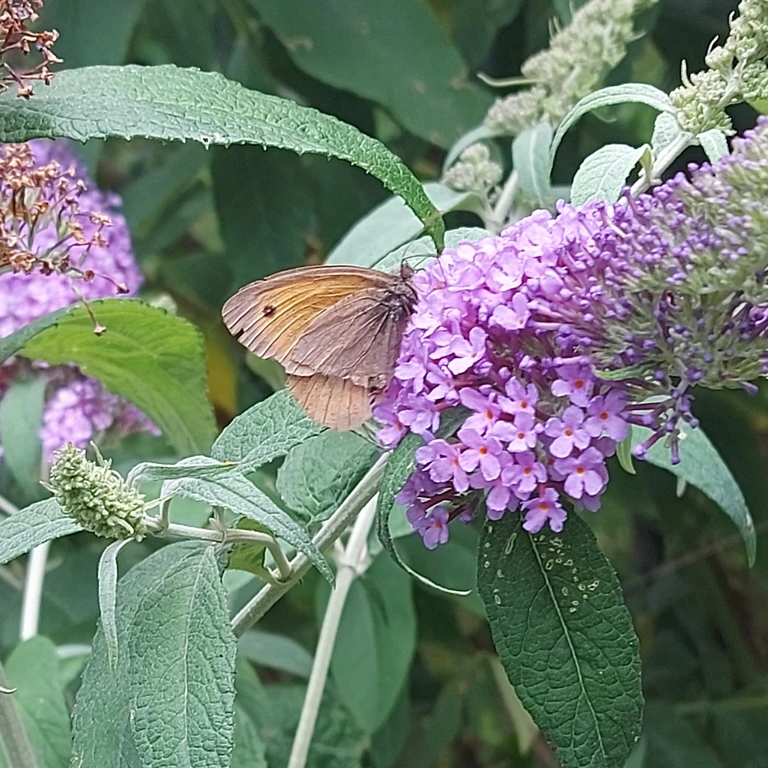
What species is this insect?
Maniola jurtina
